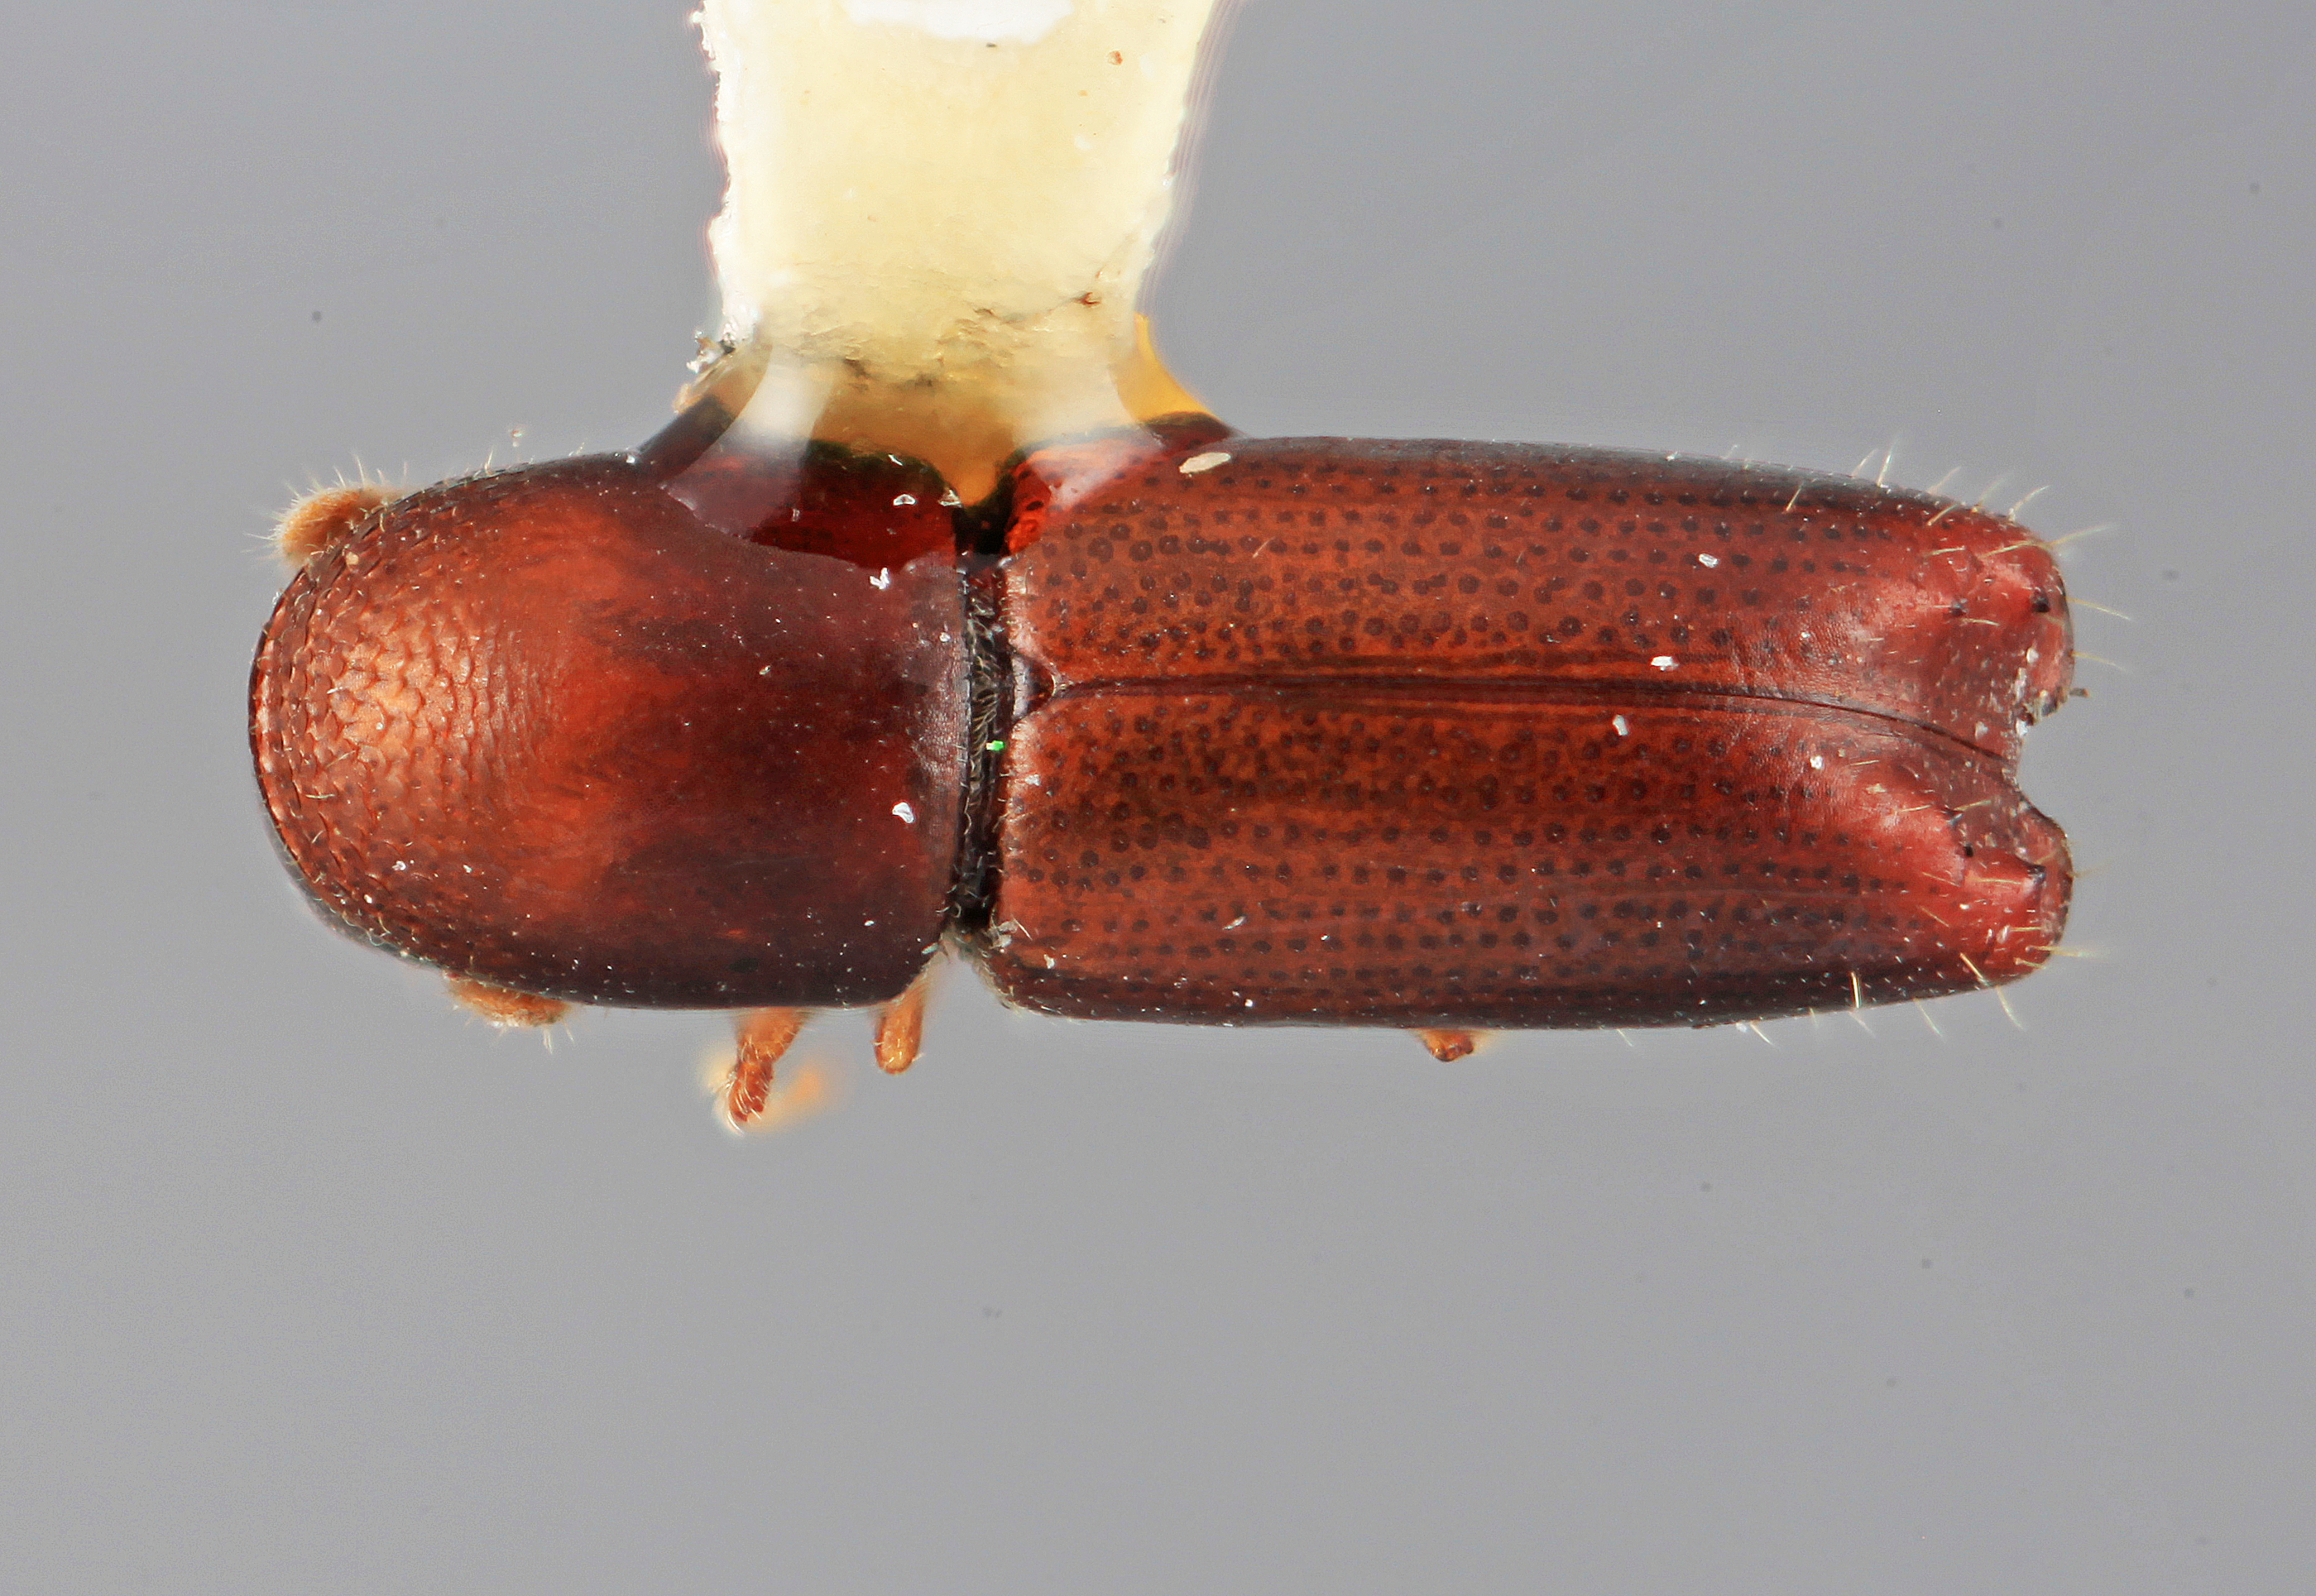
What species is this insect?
Monarthrum carinatum
